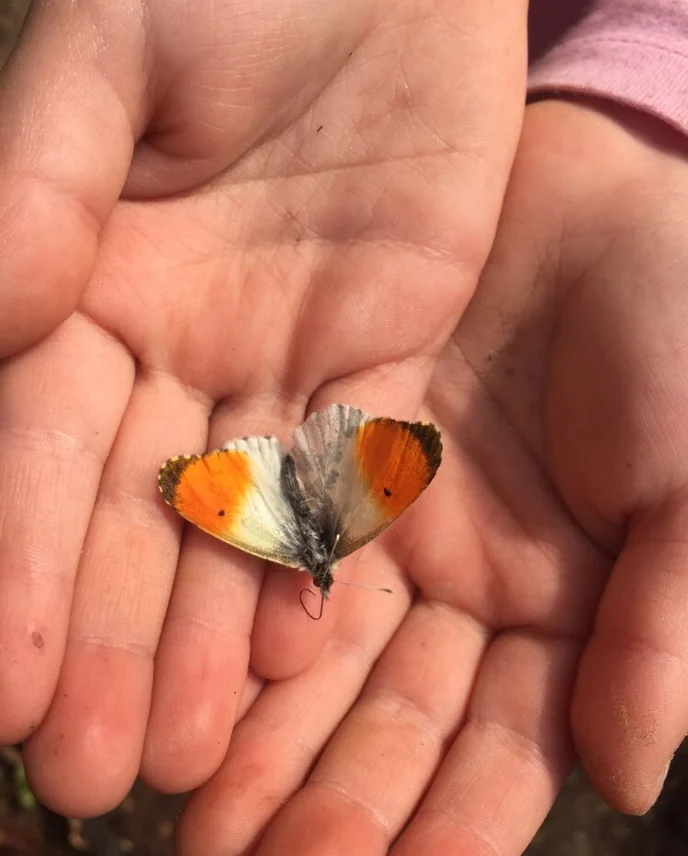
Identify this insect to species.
Anthocharis cardamines
